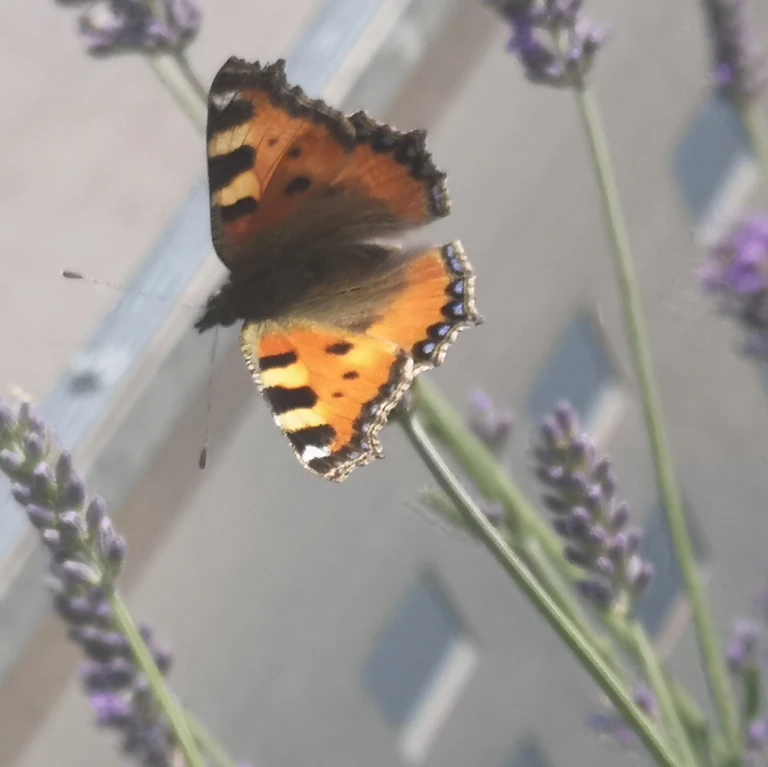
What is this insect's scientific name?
Aglais urticae
